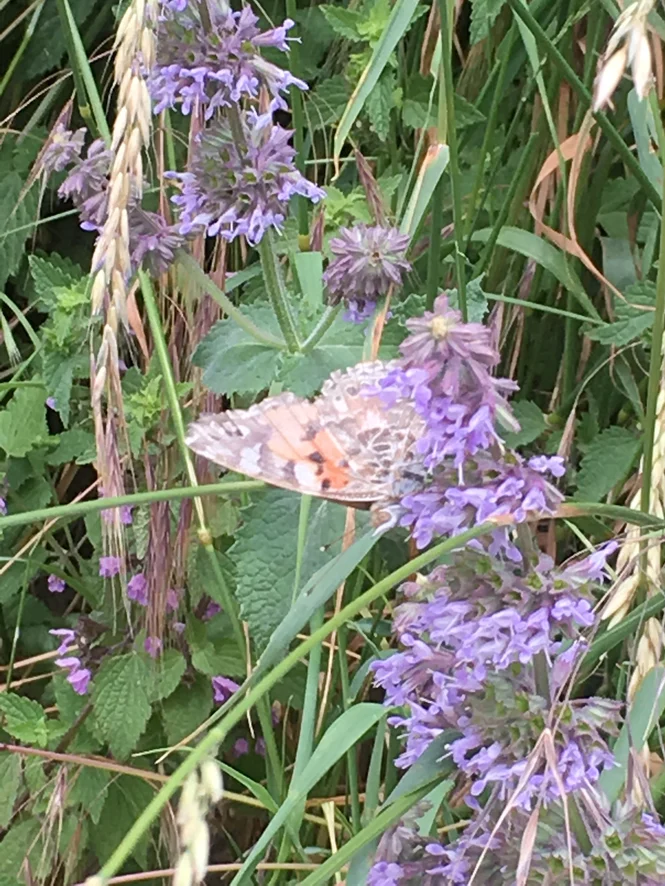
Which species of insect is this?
Vanessa cardui
